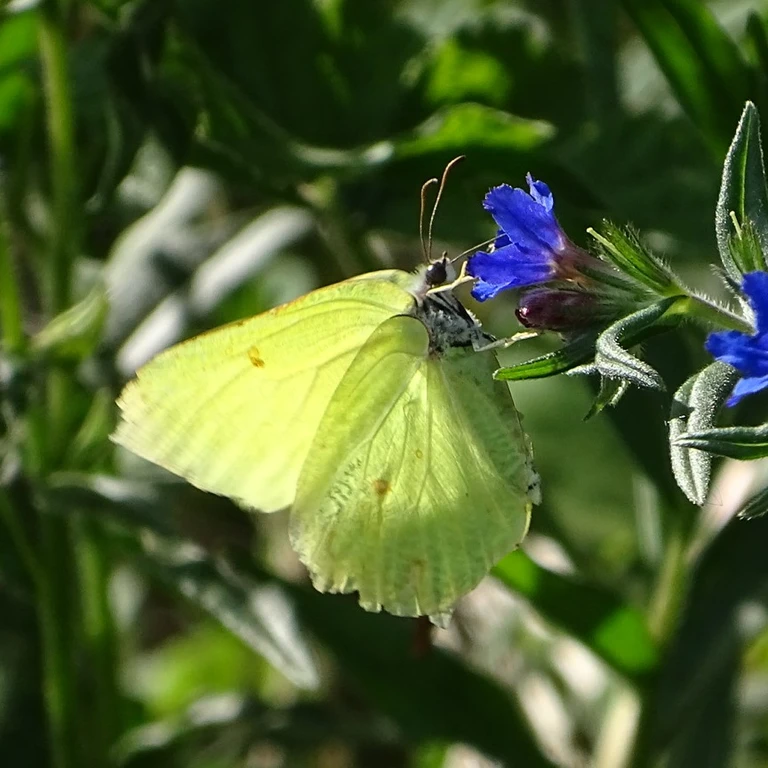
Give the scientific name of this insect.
Gonepteryx rhamni
